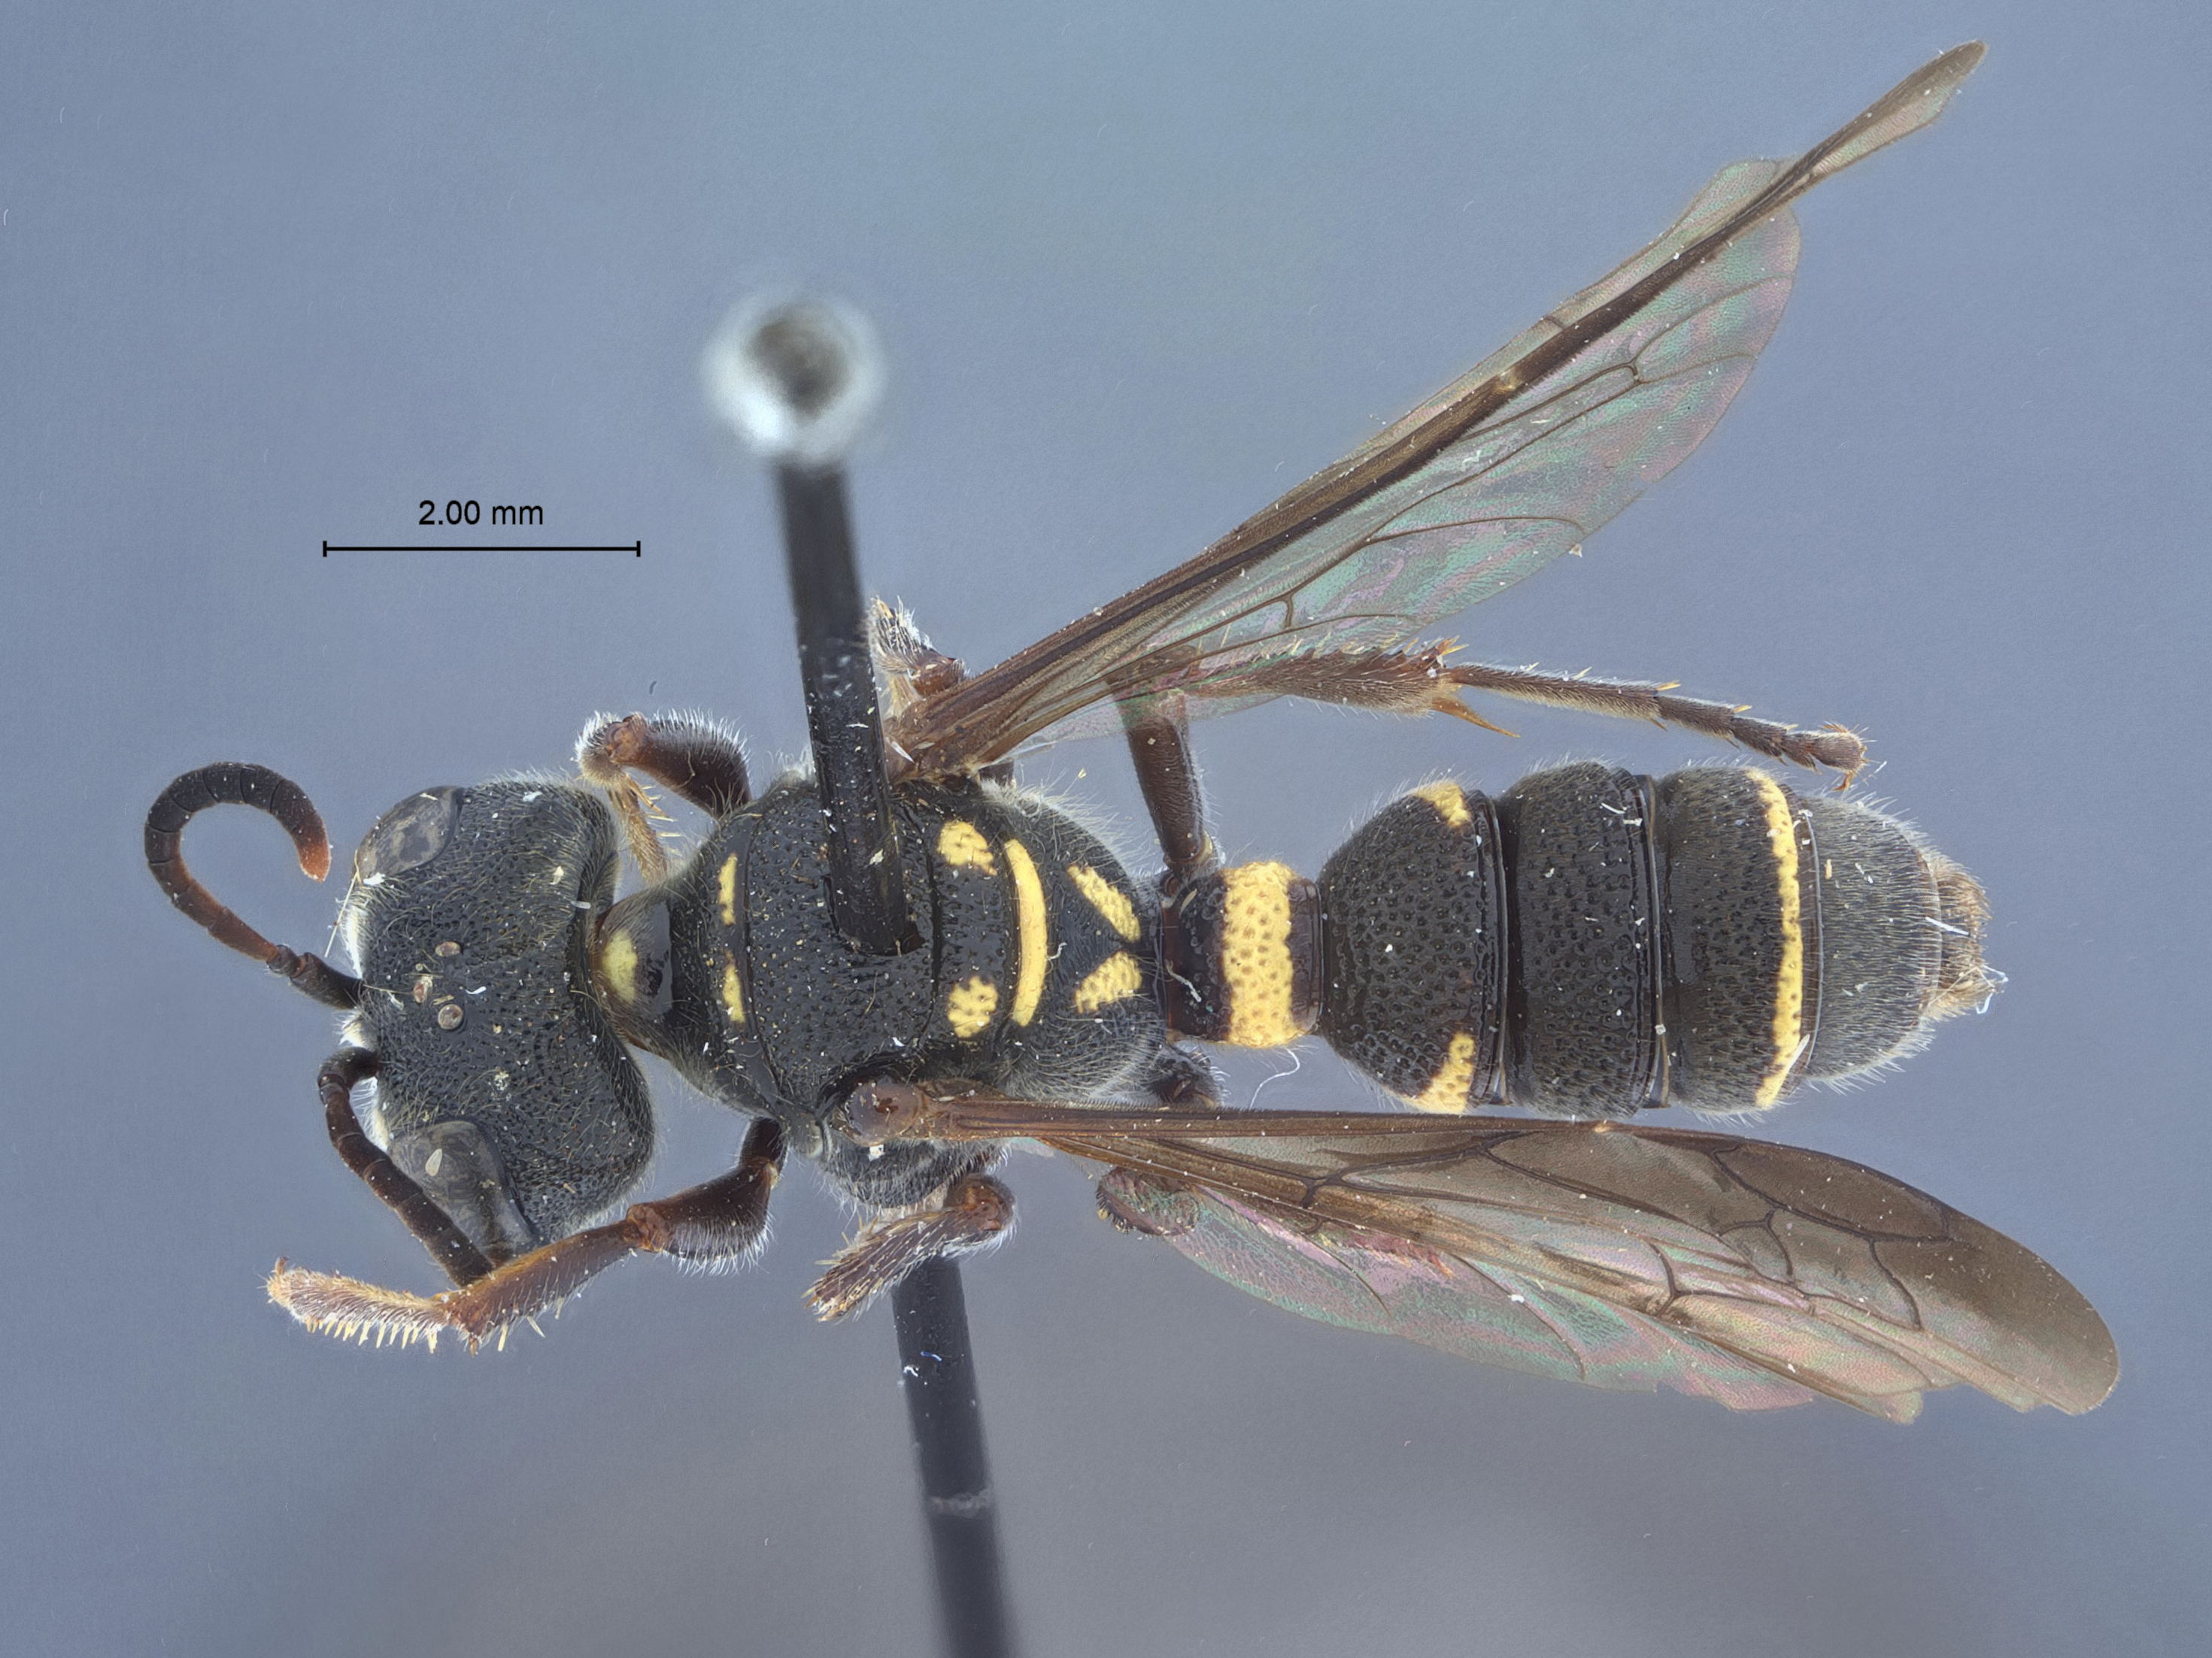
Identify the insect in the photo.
Eucerceris cooperi
